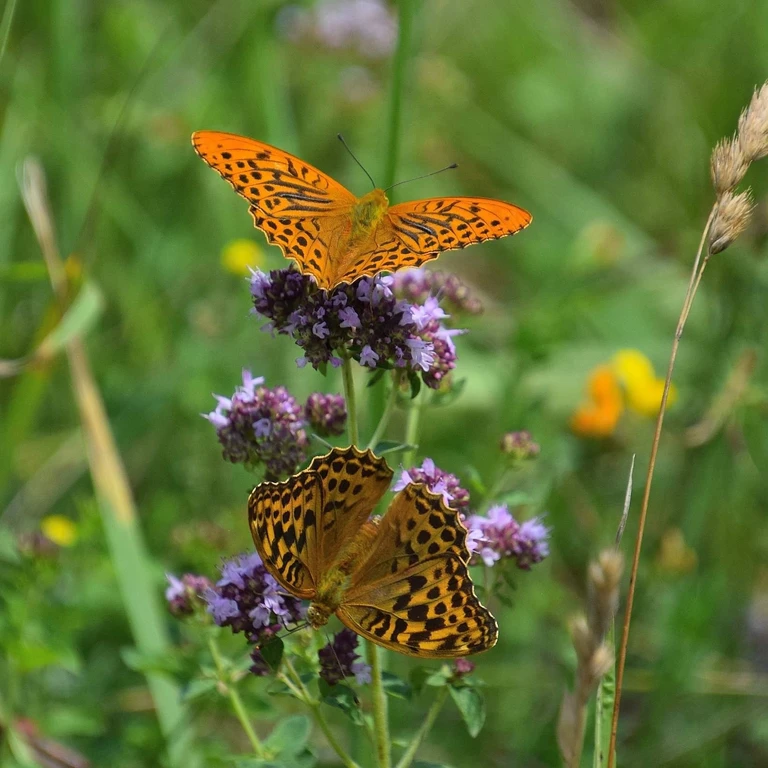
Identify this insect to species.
Argynnis paphia
